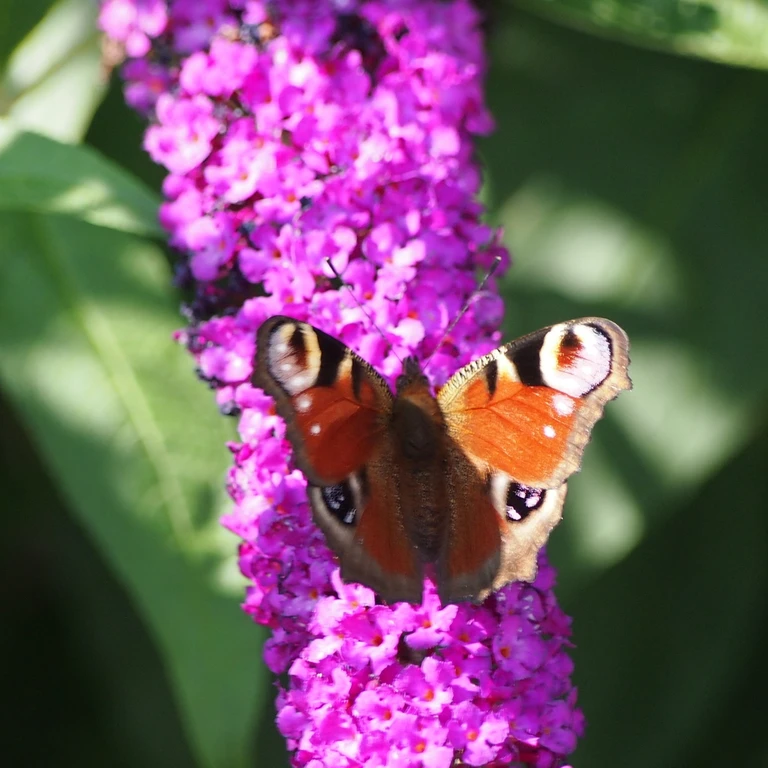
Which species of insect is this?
Aglais io
